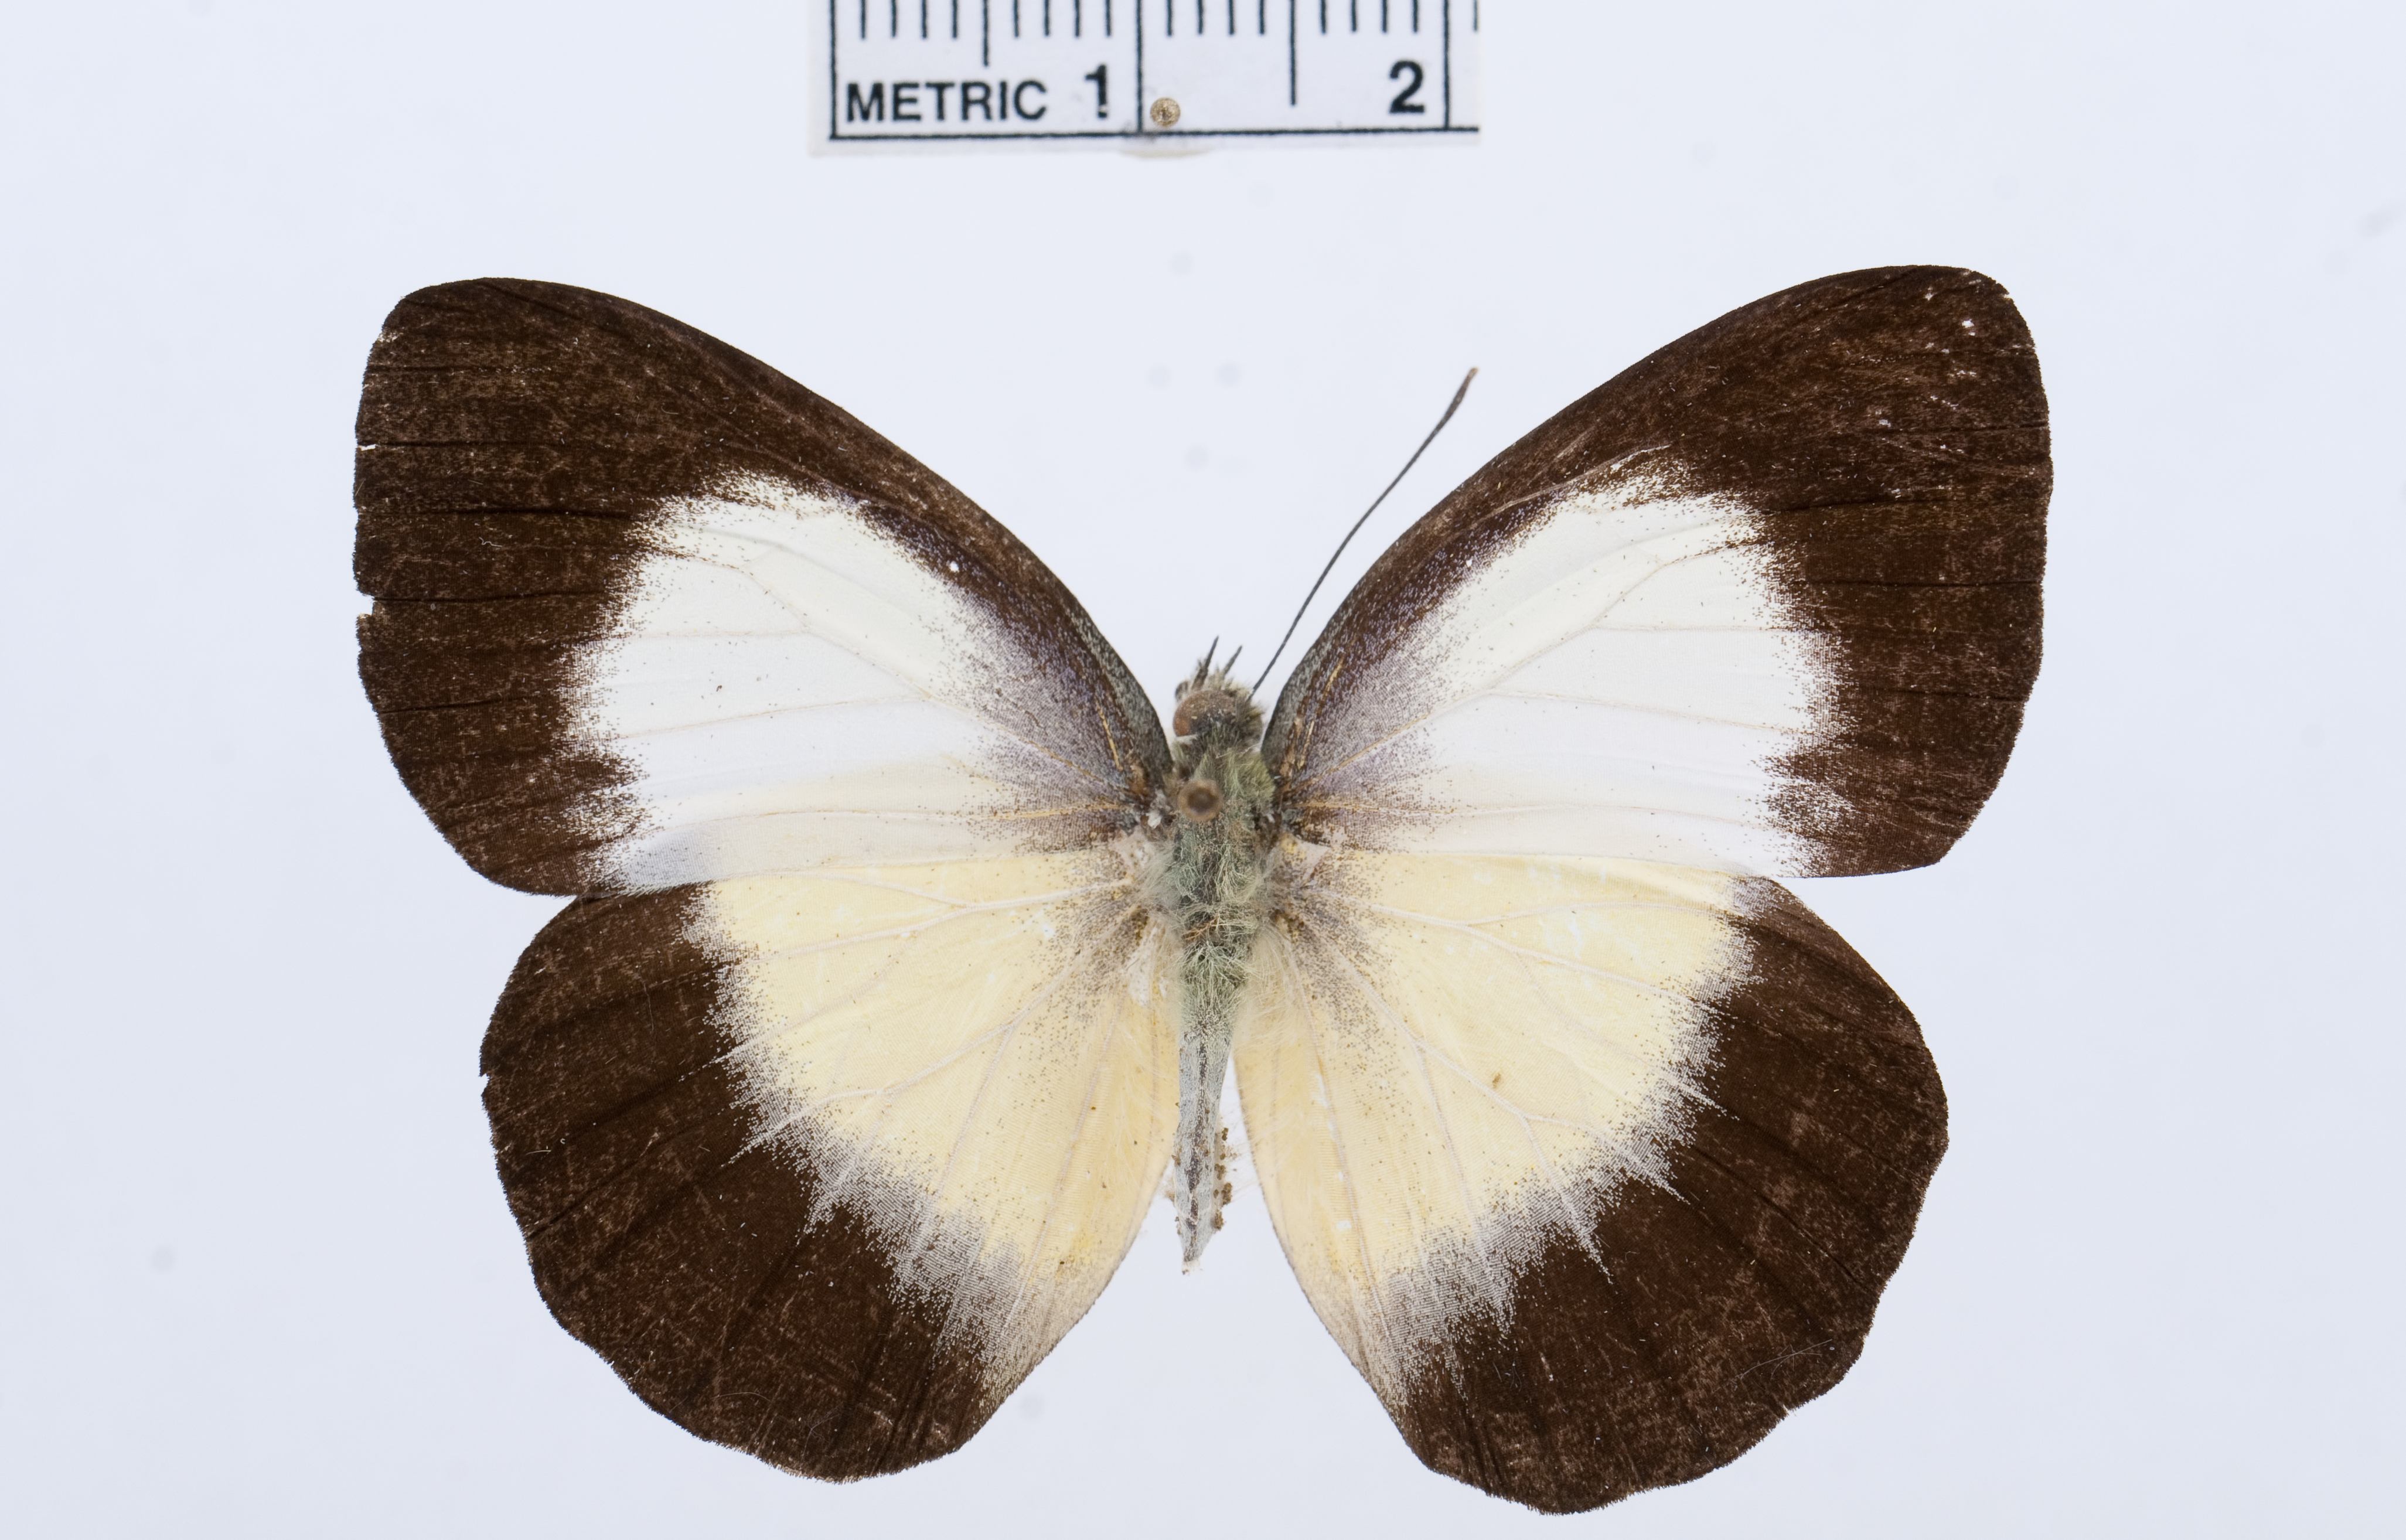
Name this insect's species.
Cepora perimale
